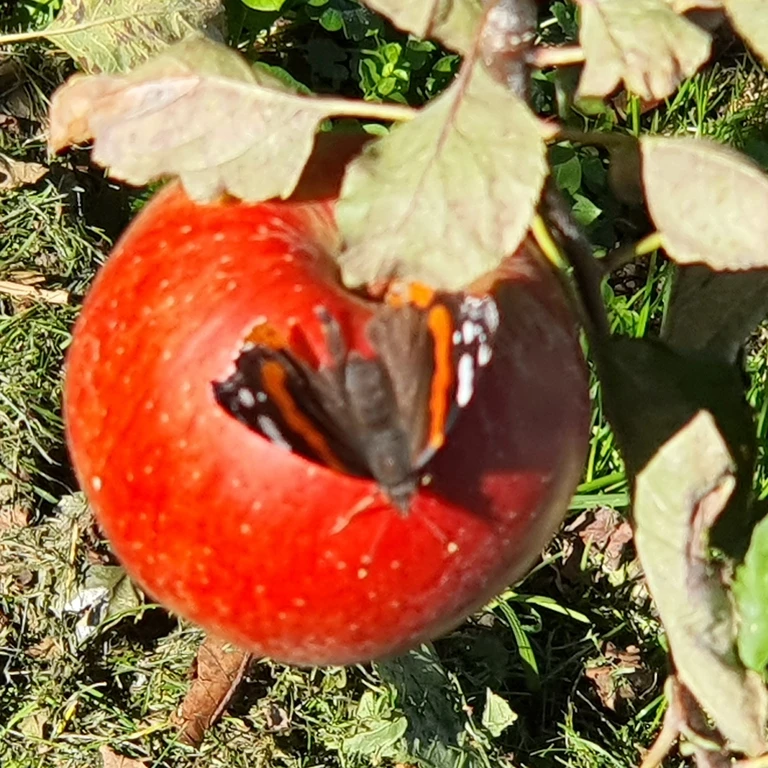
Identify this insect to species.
Vanessa atalanta
